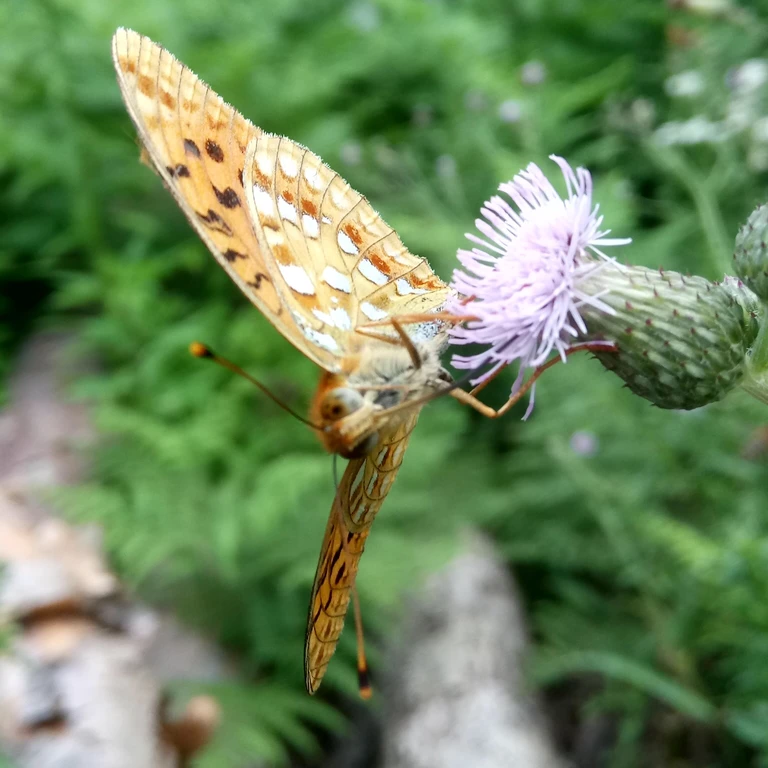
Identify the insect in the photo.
Fabriciana adippe
